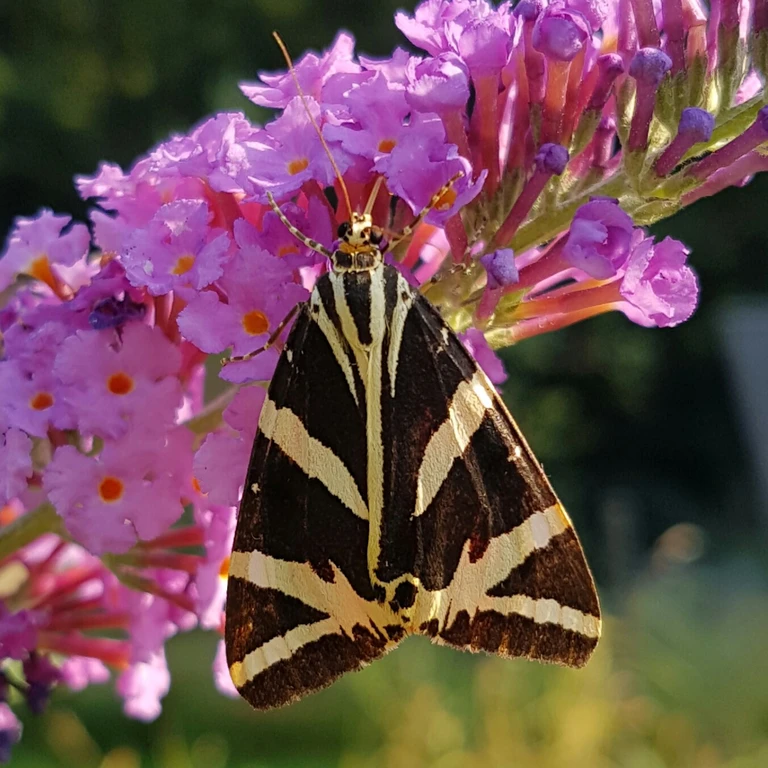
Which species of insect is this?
Euplagia quadripunctaria
